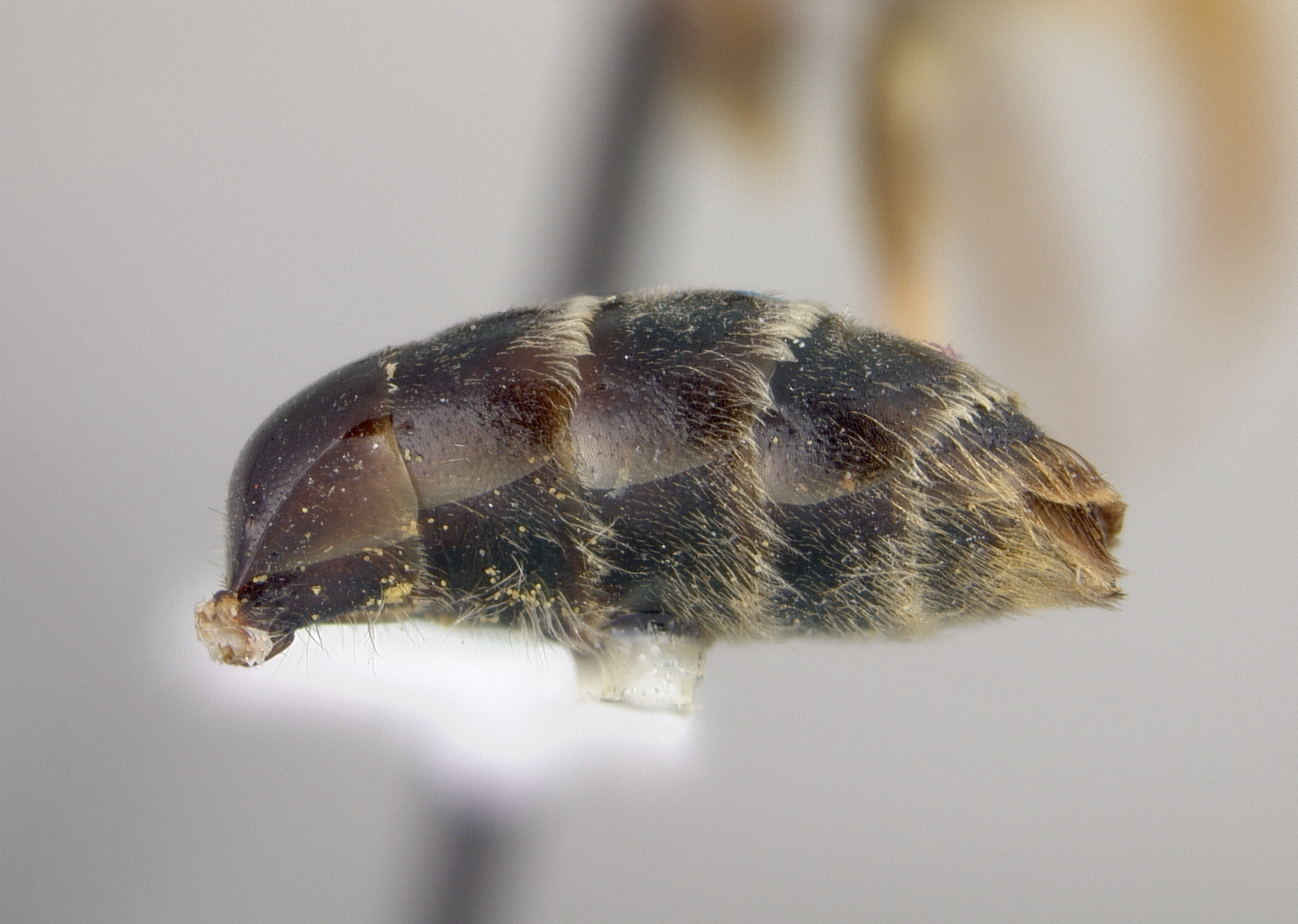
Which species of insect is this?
Andrena ilicis
